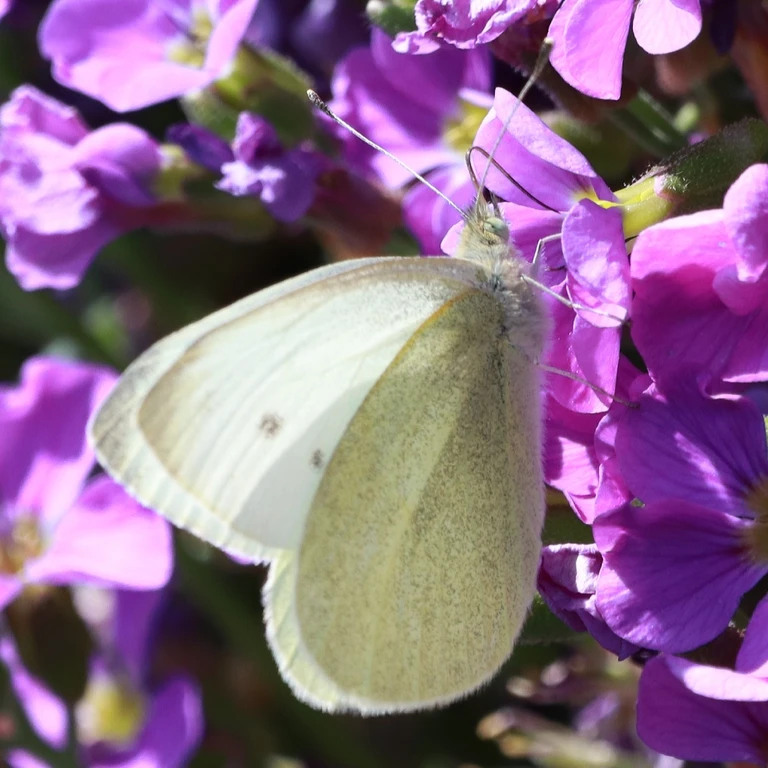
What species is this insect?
Pieris rapae
